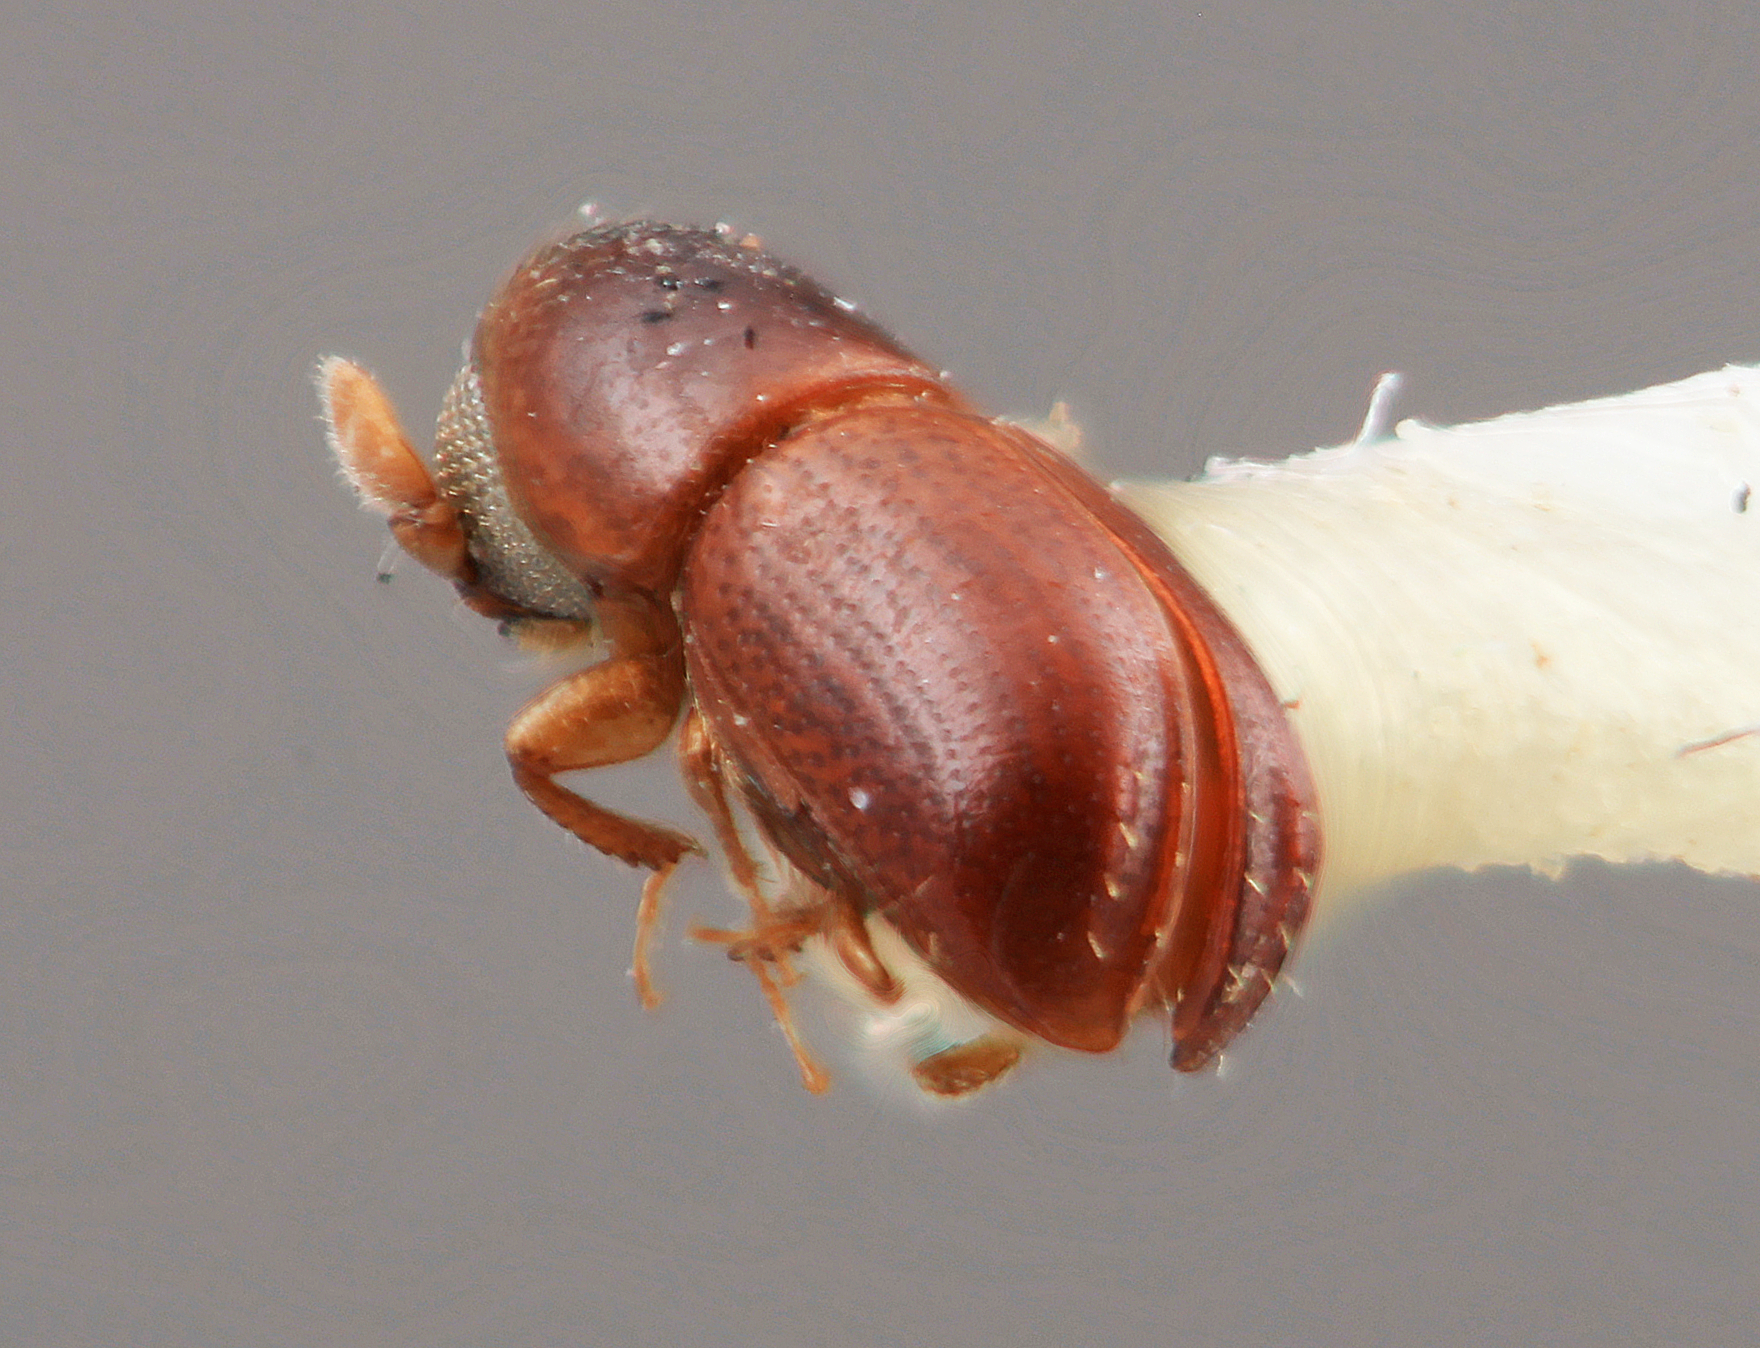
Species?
Corthylus minimus
